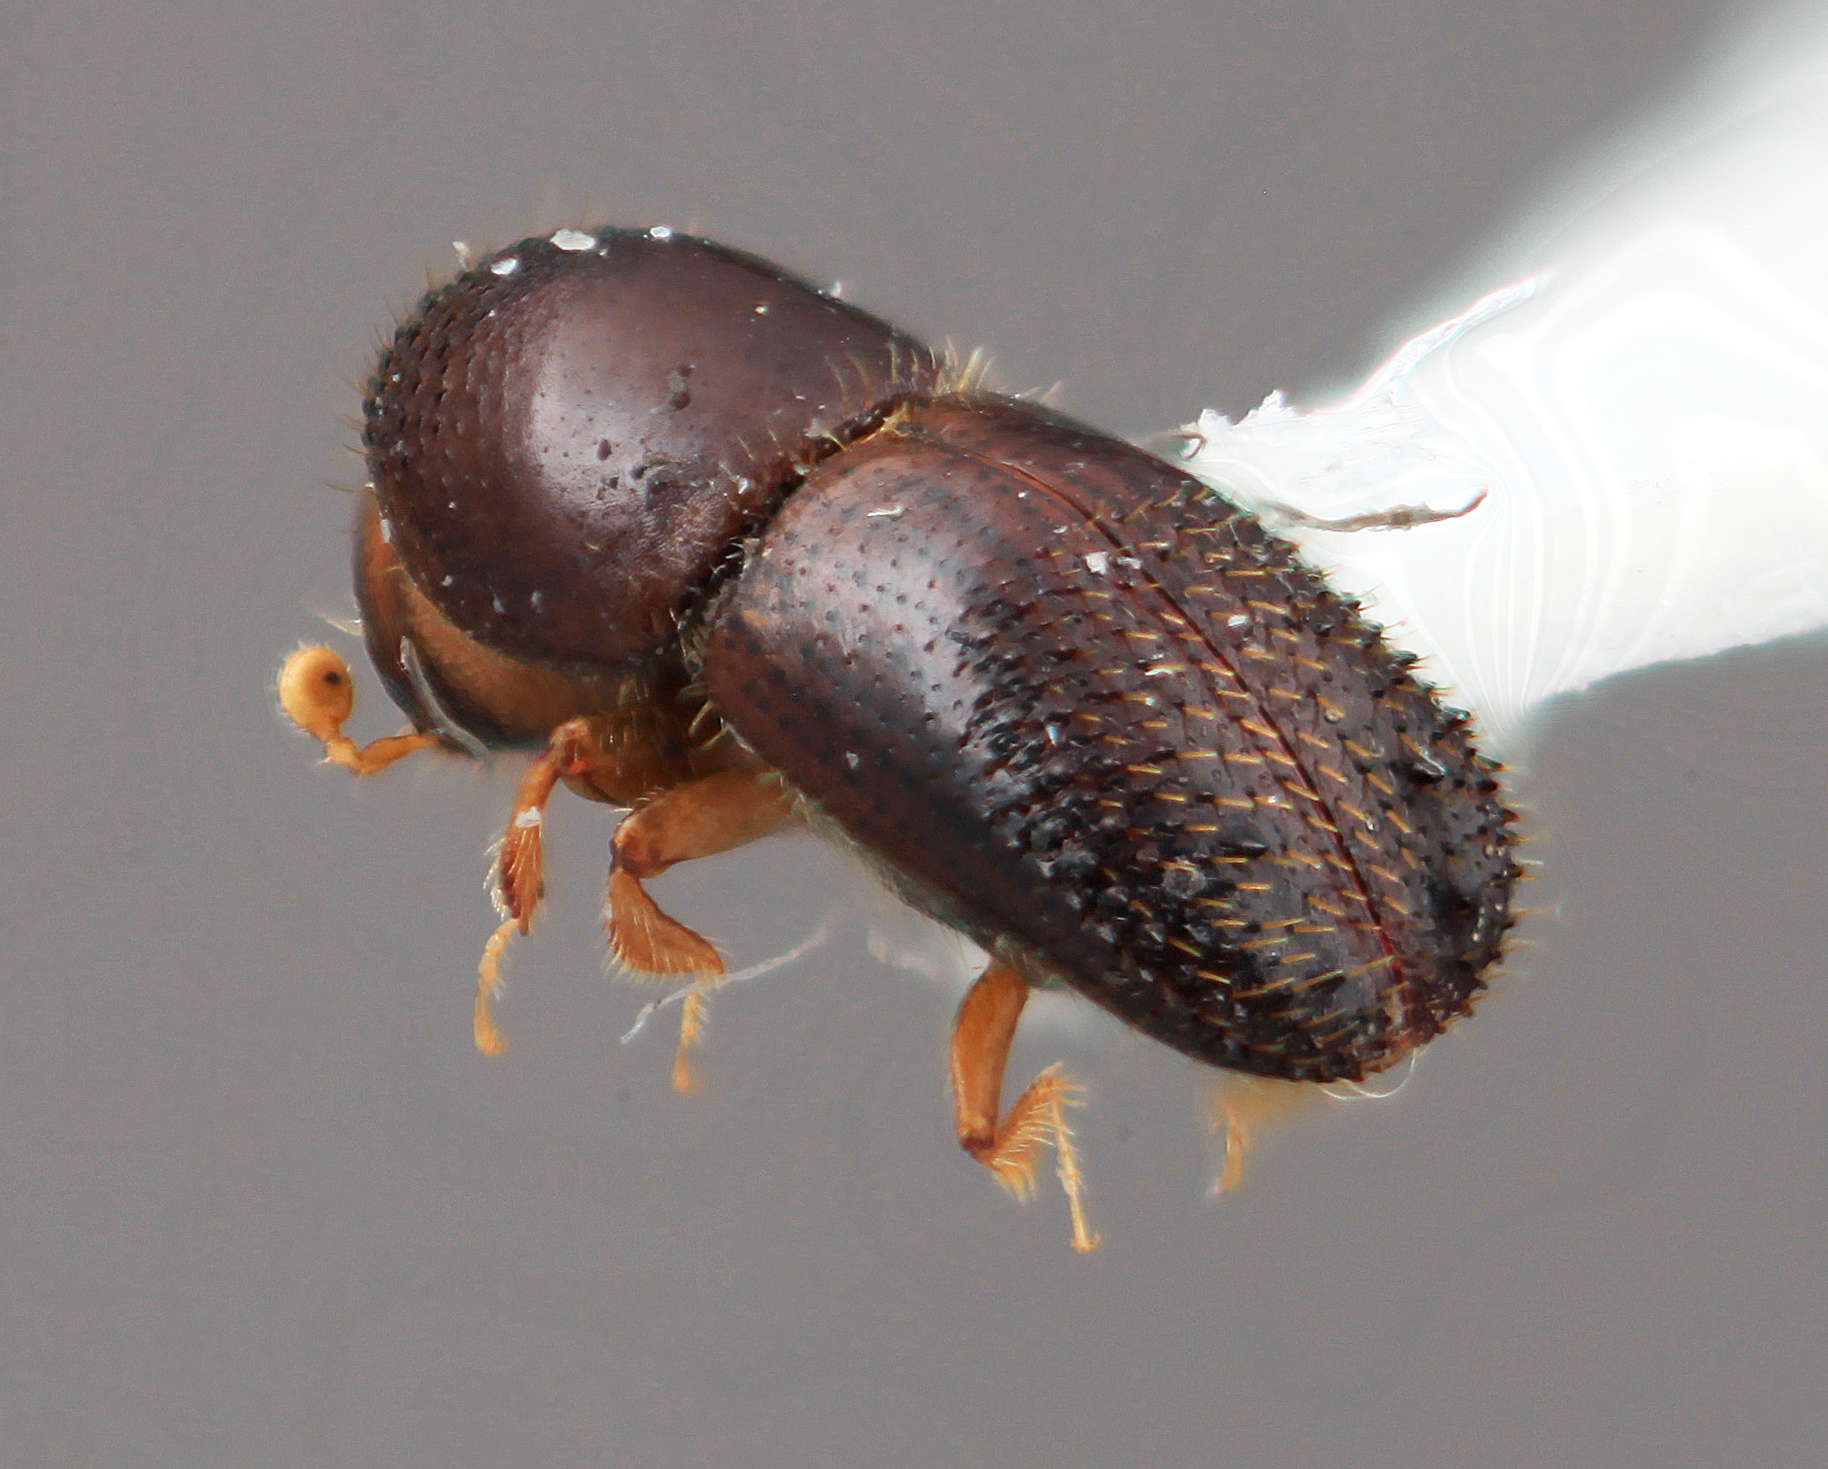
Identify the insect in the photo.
Xyleborinus celatus
